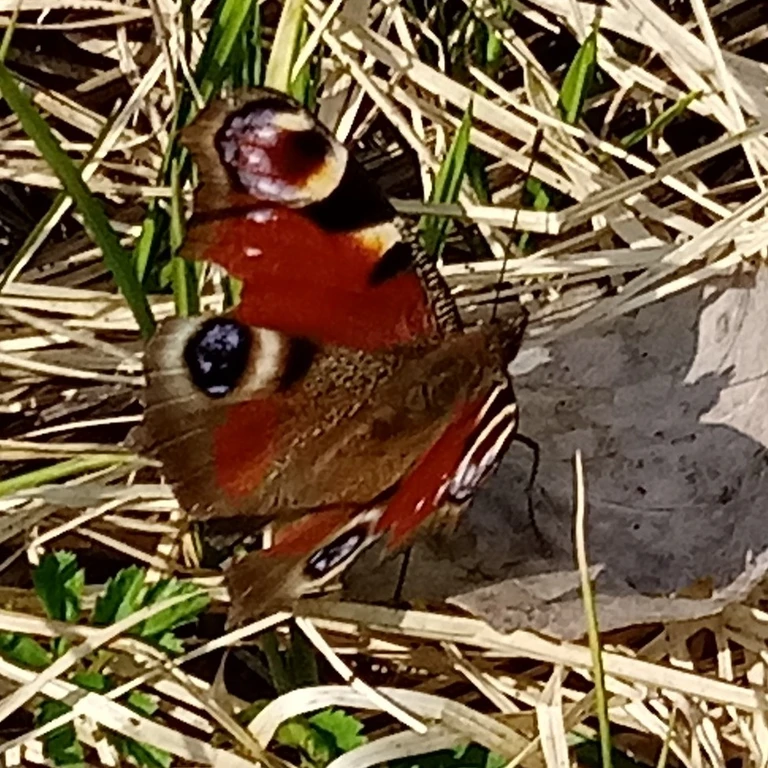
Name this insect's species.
Aglais io
